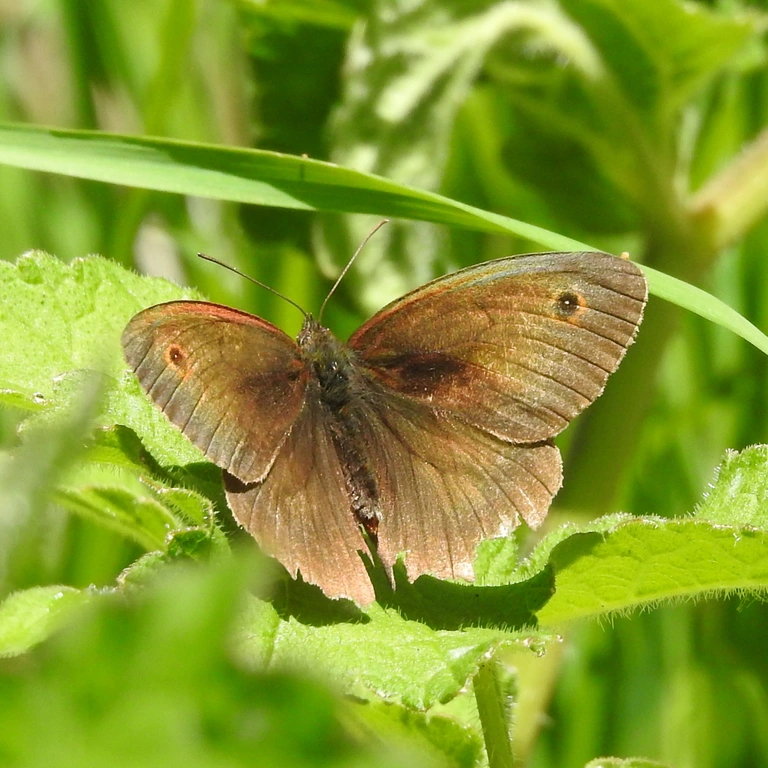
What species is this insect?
Maniola jurtina
